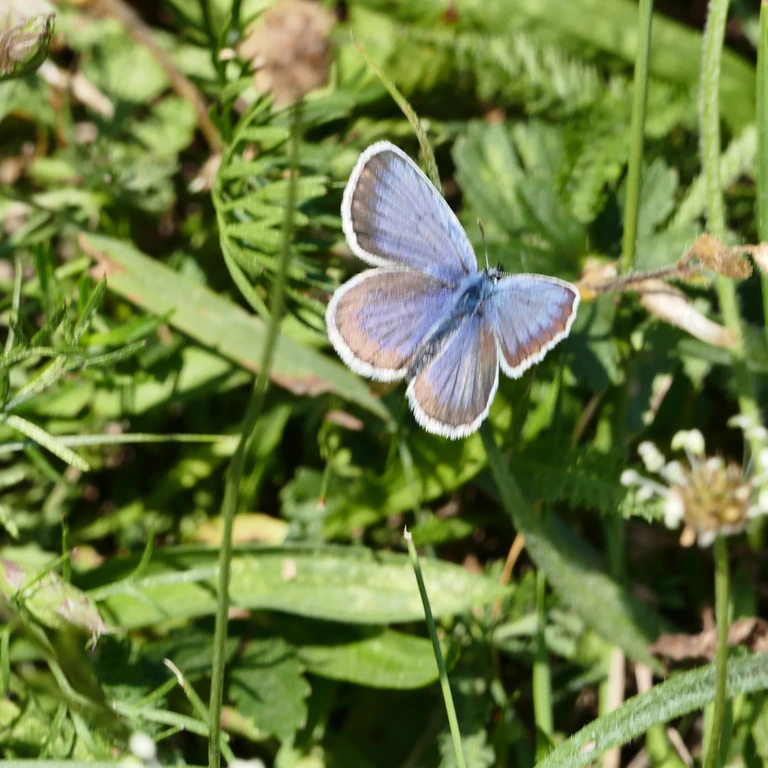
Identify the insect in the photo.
Plebejus argus
